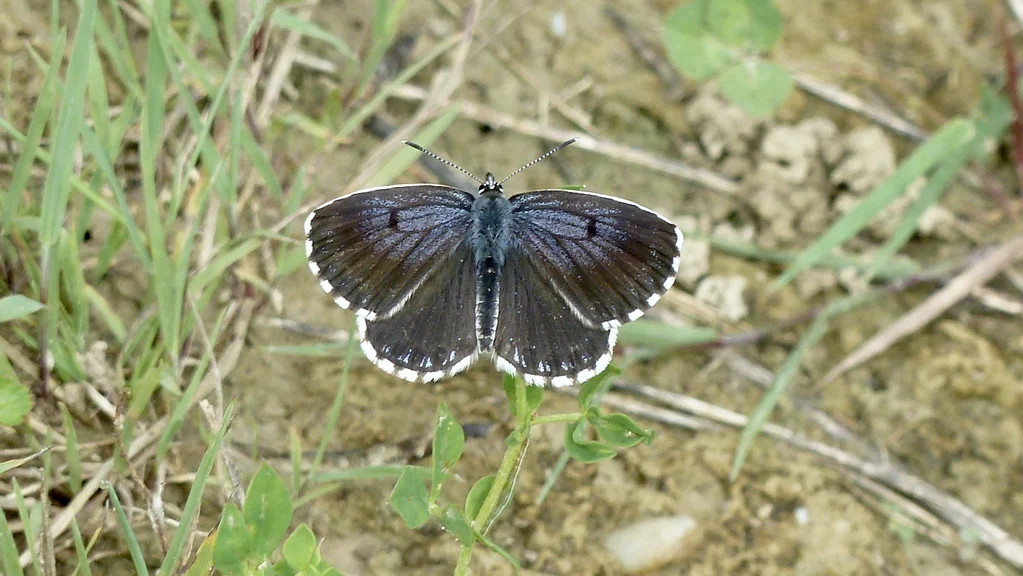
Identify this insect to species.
Scolitantides orion
